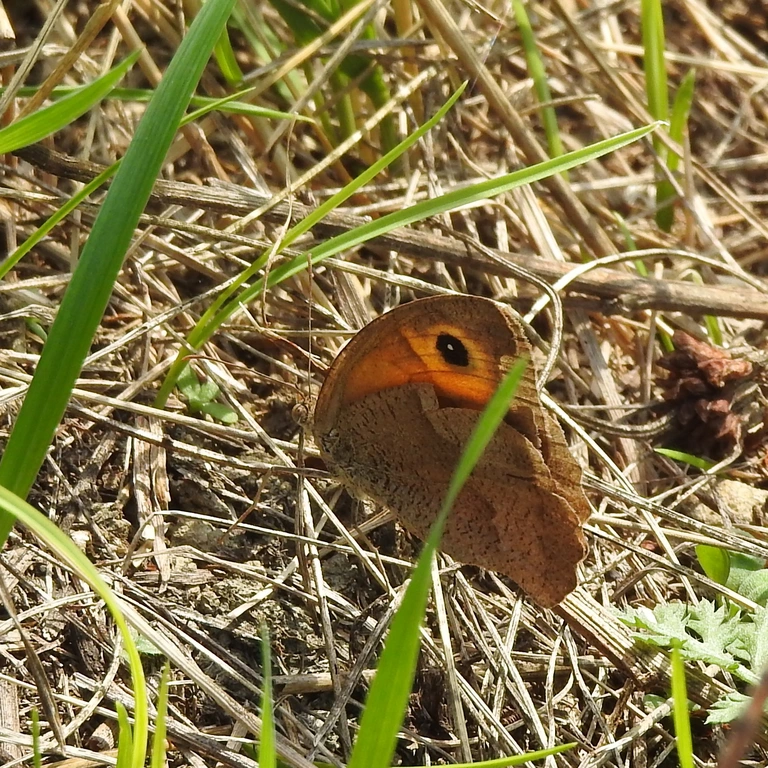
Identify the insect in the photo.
Maniola jurtina
